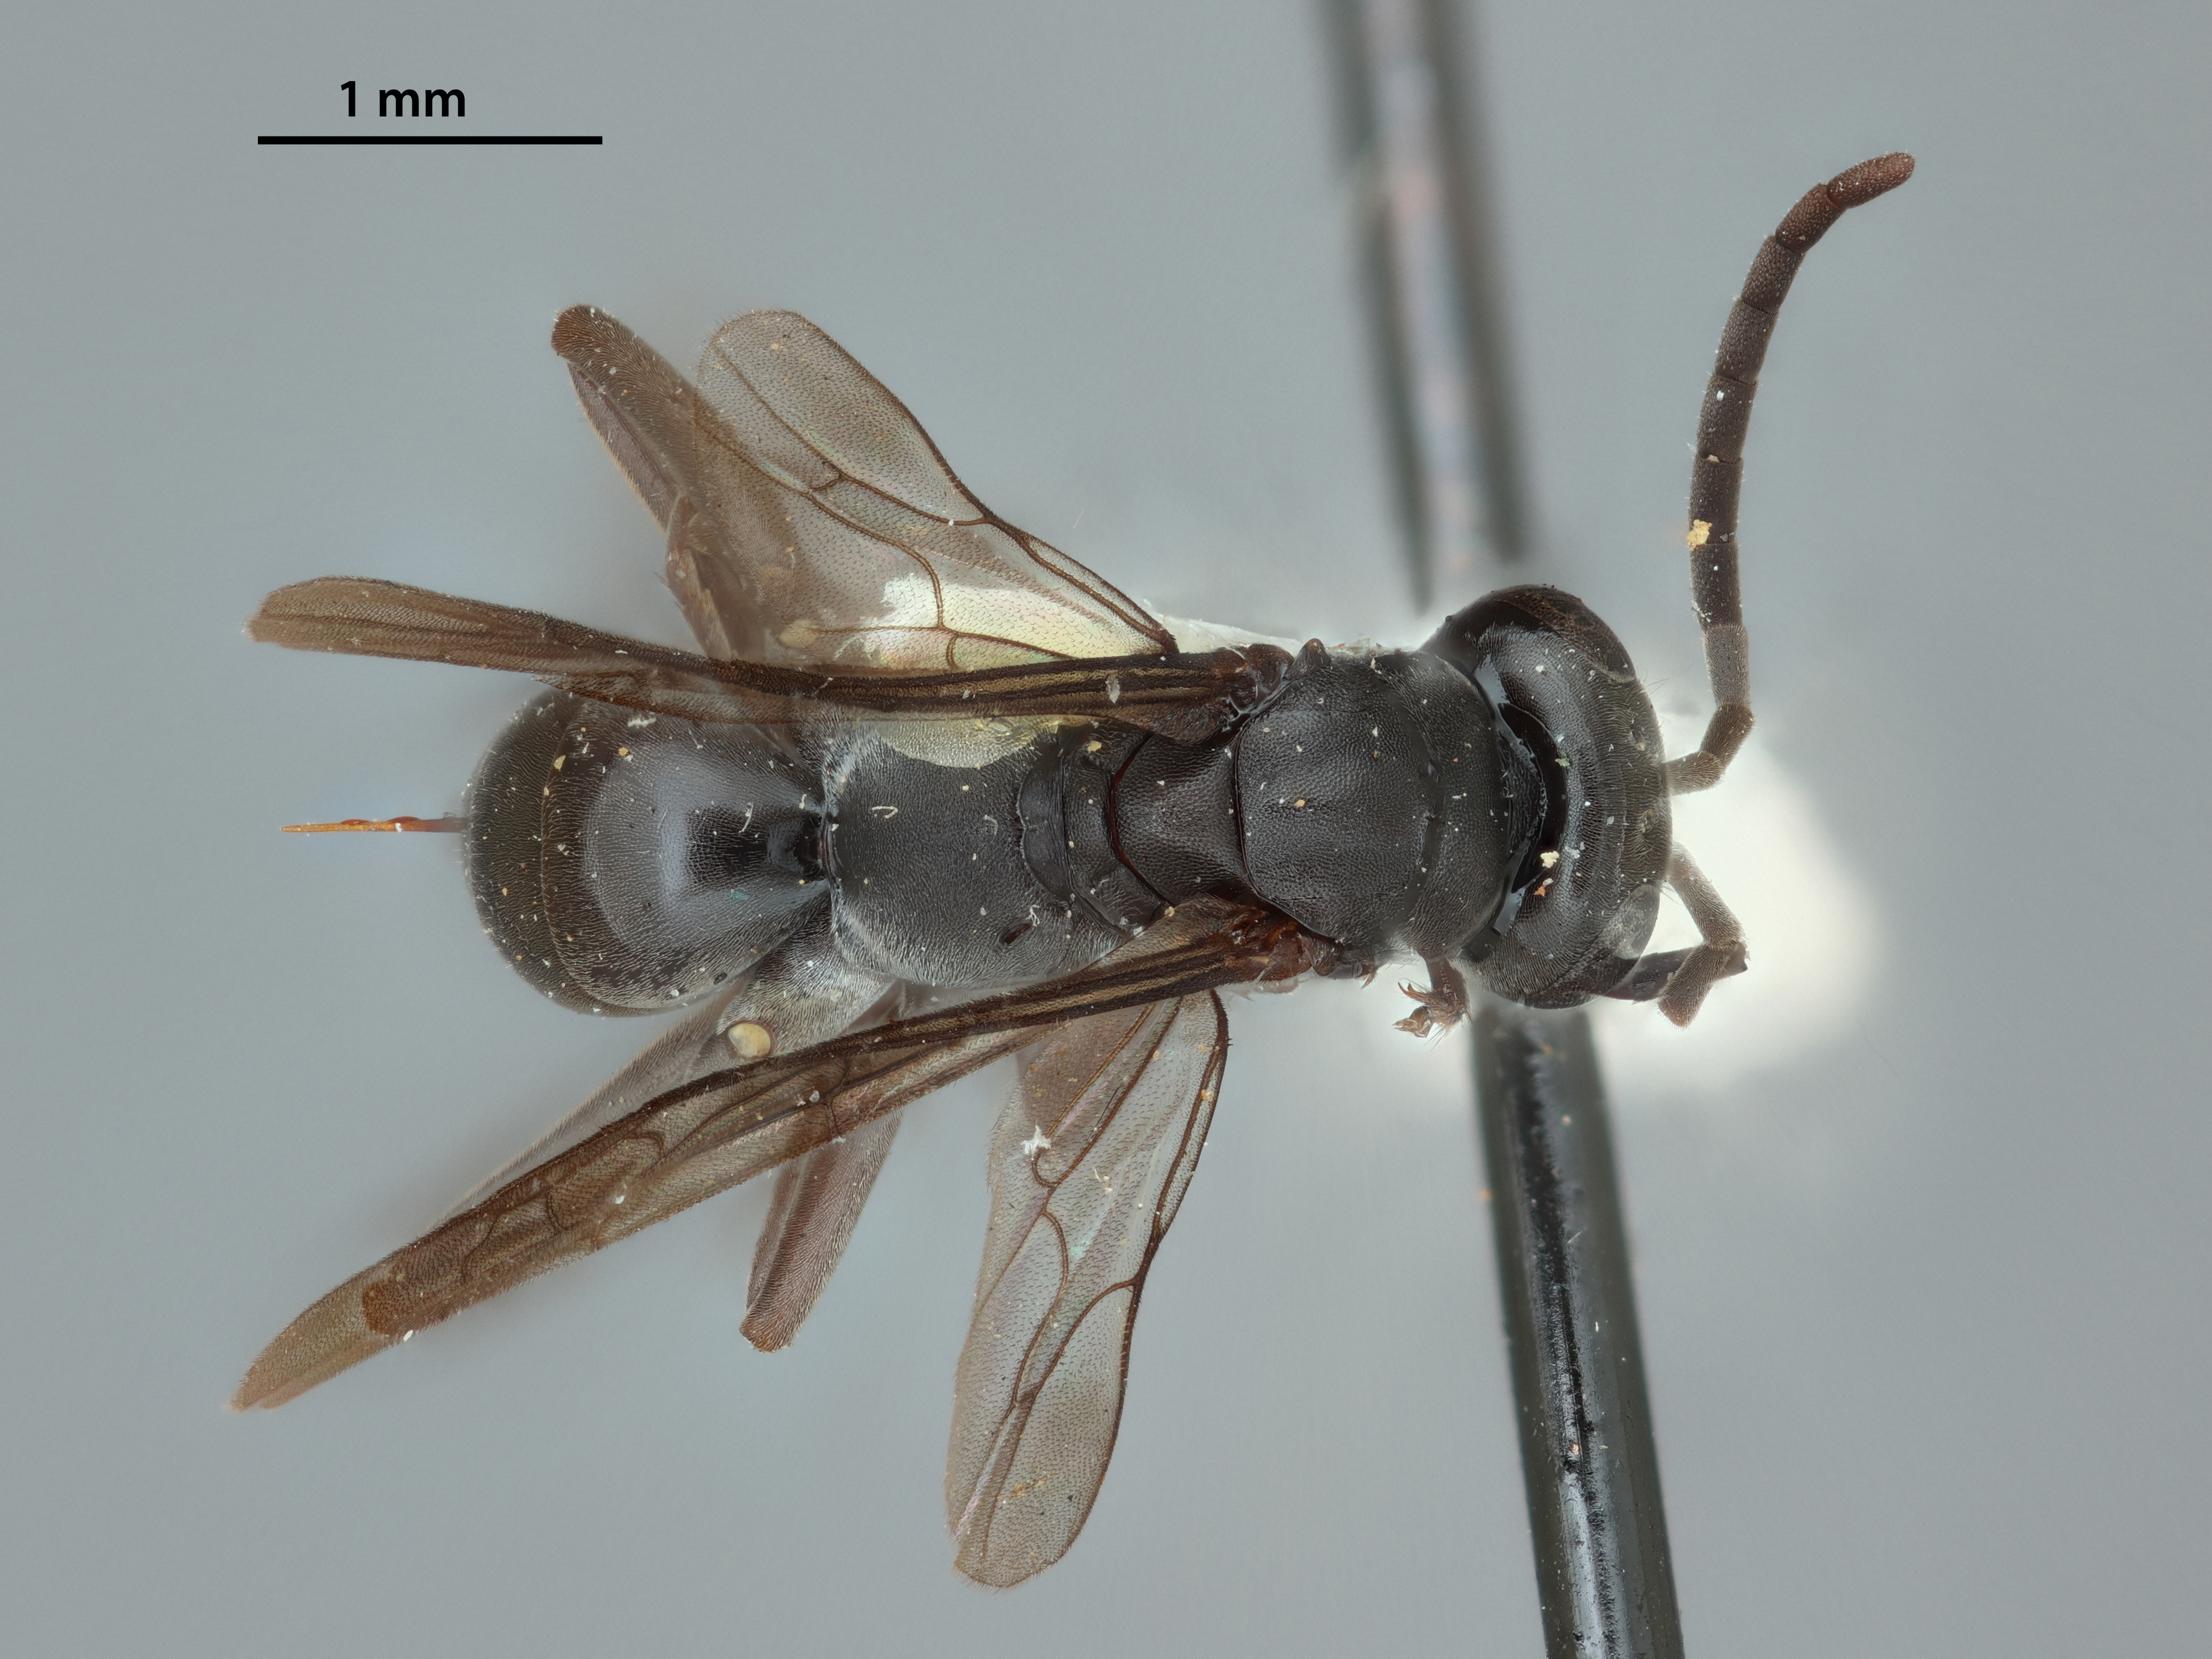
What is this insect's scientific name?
Micragenia minima
